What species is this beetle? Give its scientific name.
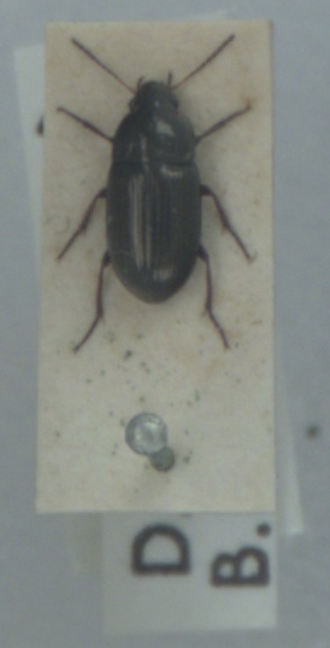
Amara tibialis
